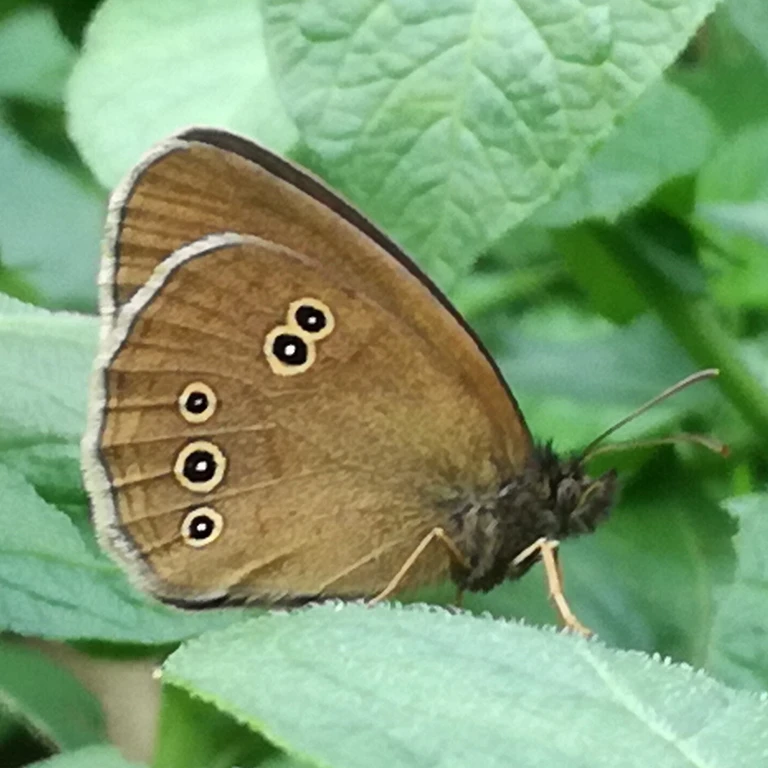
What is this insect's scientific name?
Aphantopus hyperantus
